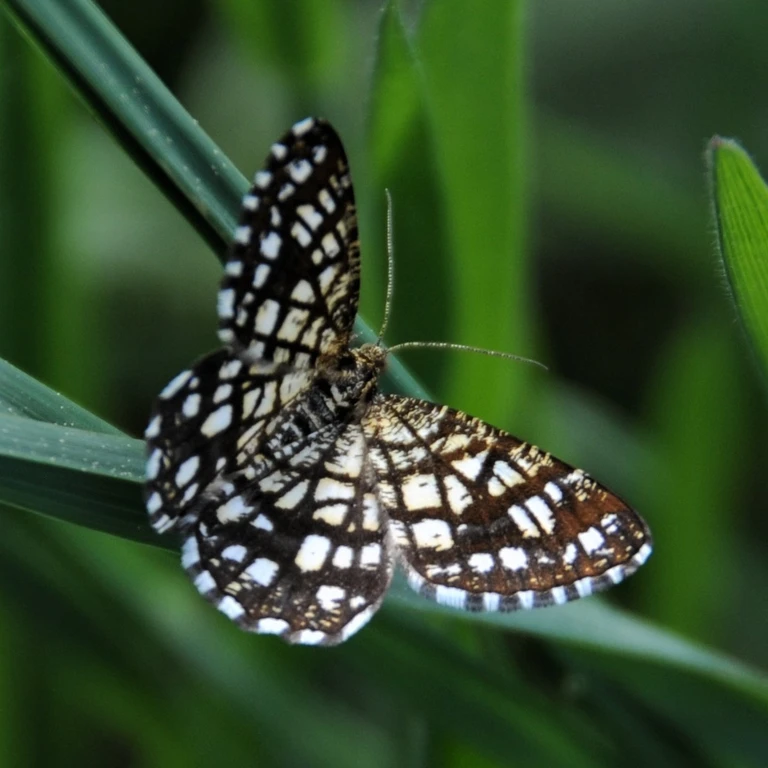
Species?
Chiasmia clathrata
